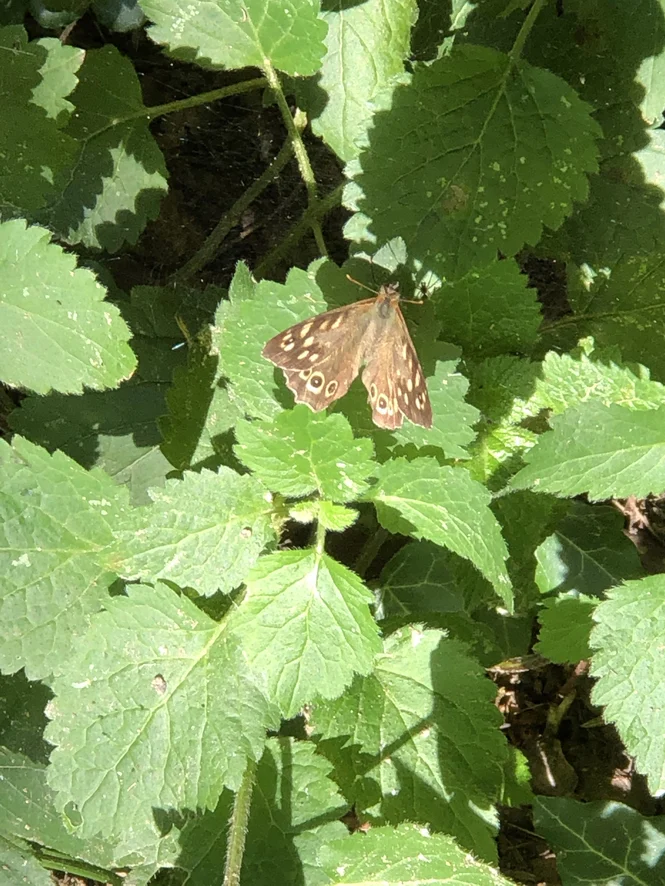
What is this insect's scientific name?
Pararge aegeria
